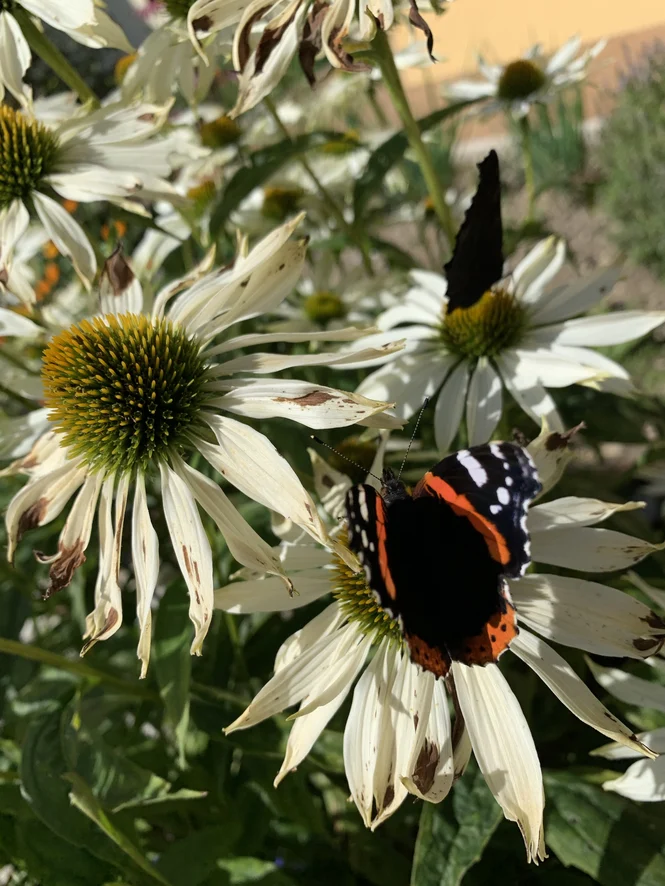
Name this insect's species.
Vanessa atalanta
